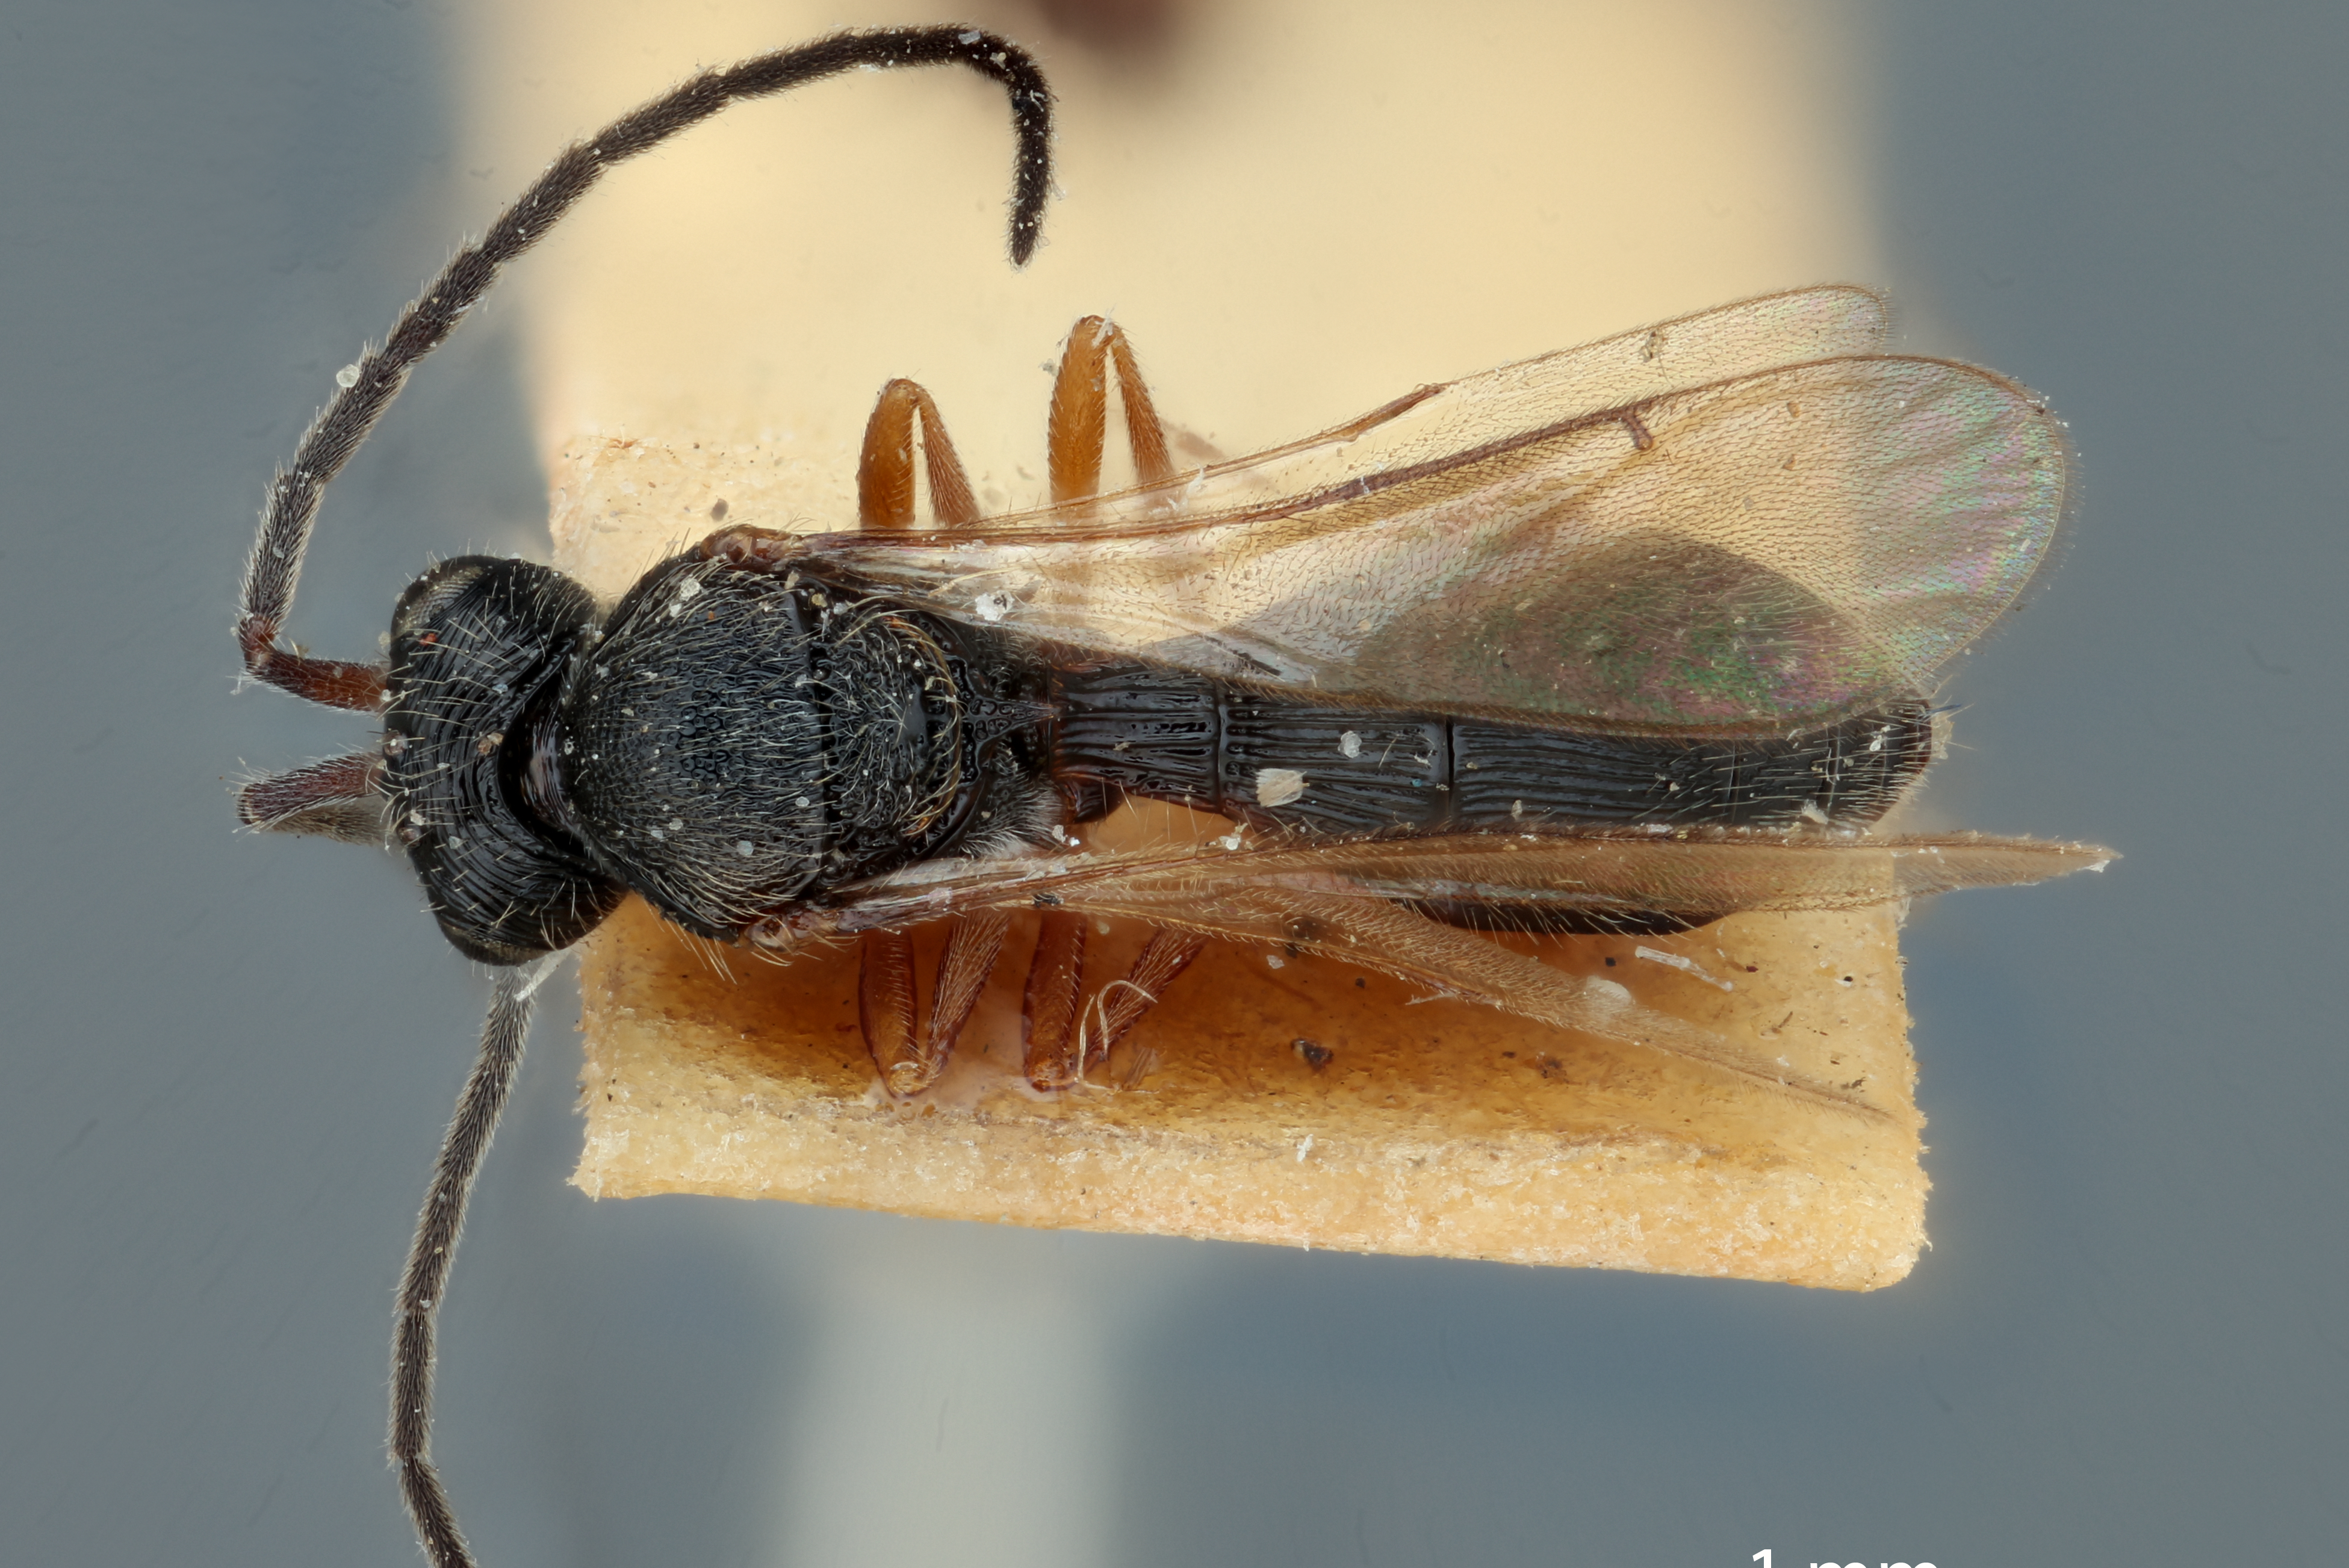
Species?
Trimorus rubripes
